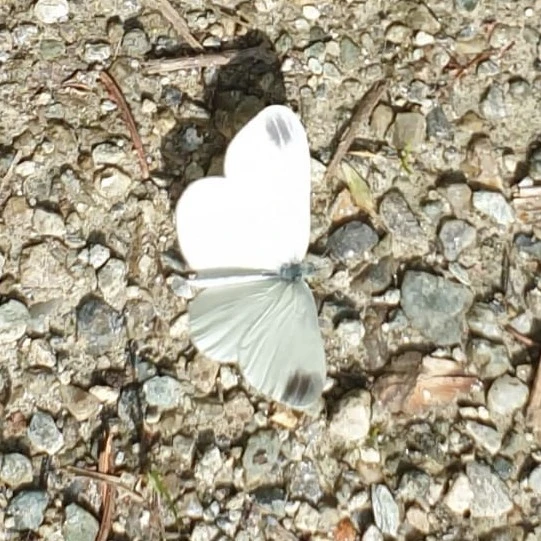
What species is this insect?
Leptidea sinapis/juvernica
